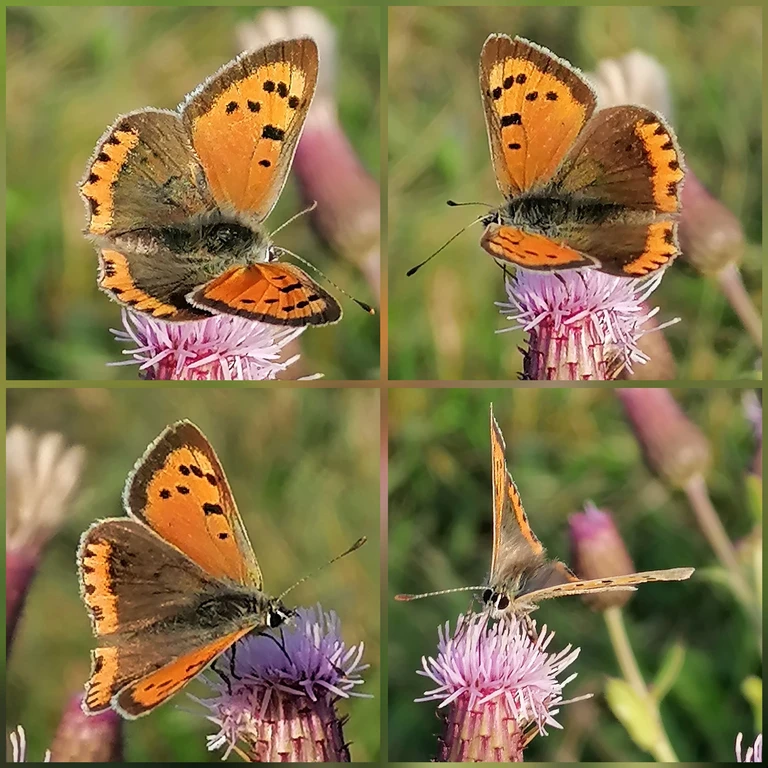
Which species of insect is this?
Lycaena phlaeas
